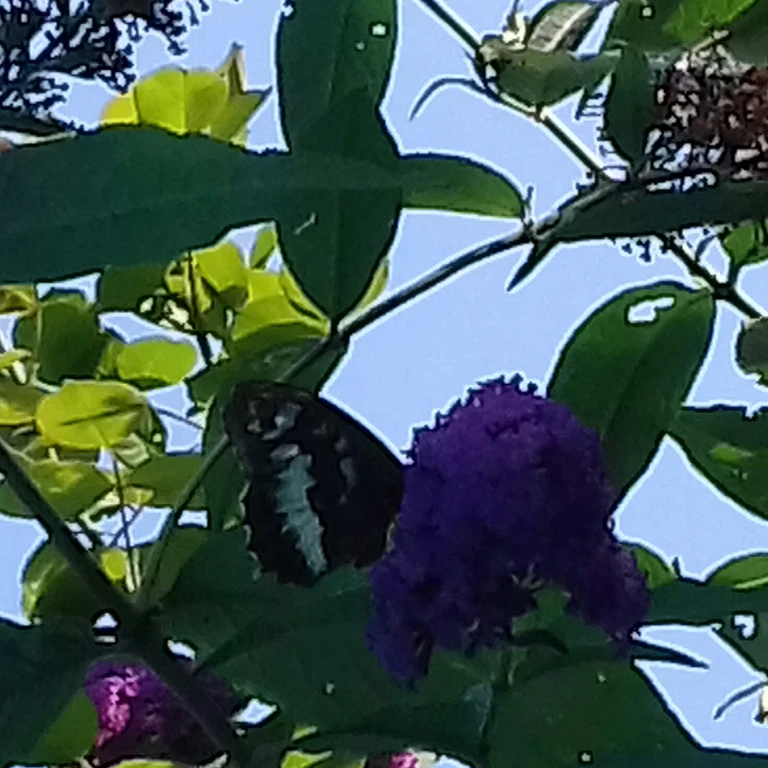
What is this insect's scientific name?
Brintesia circe
